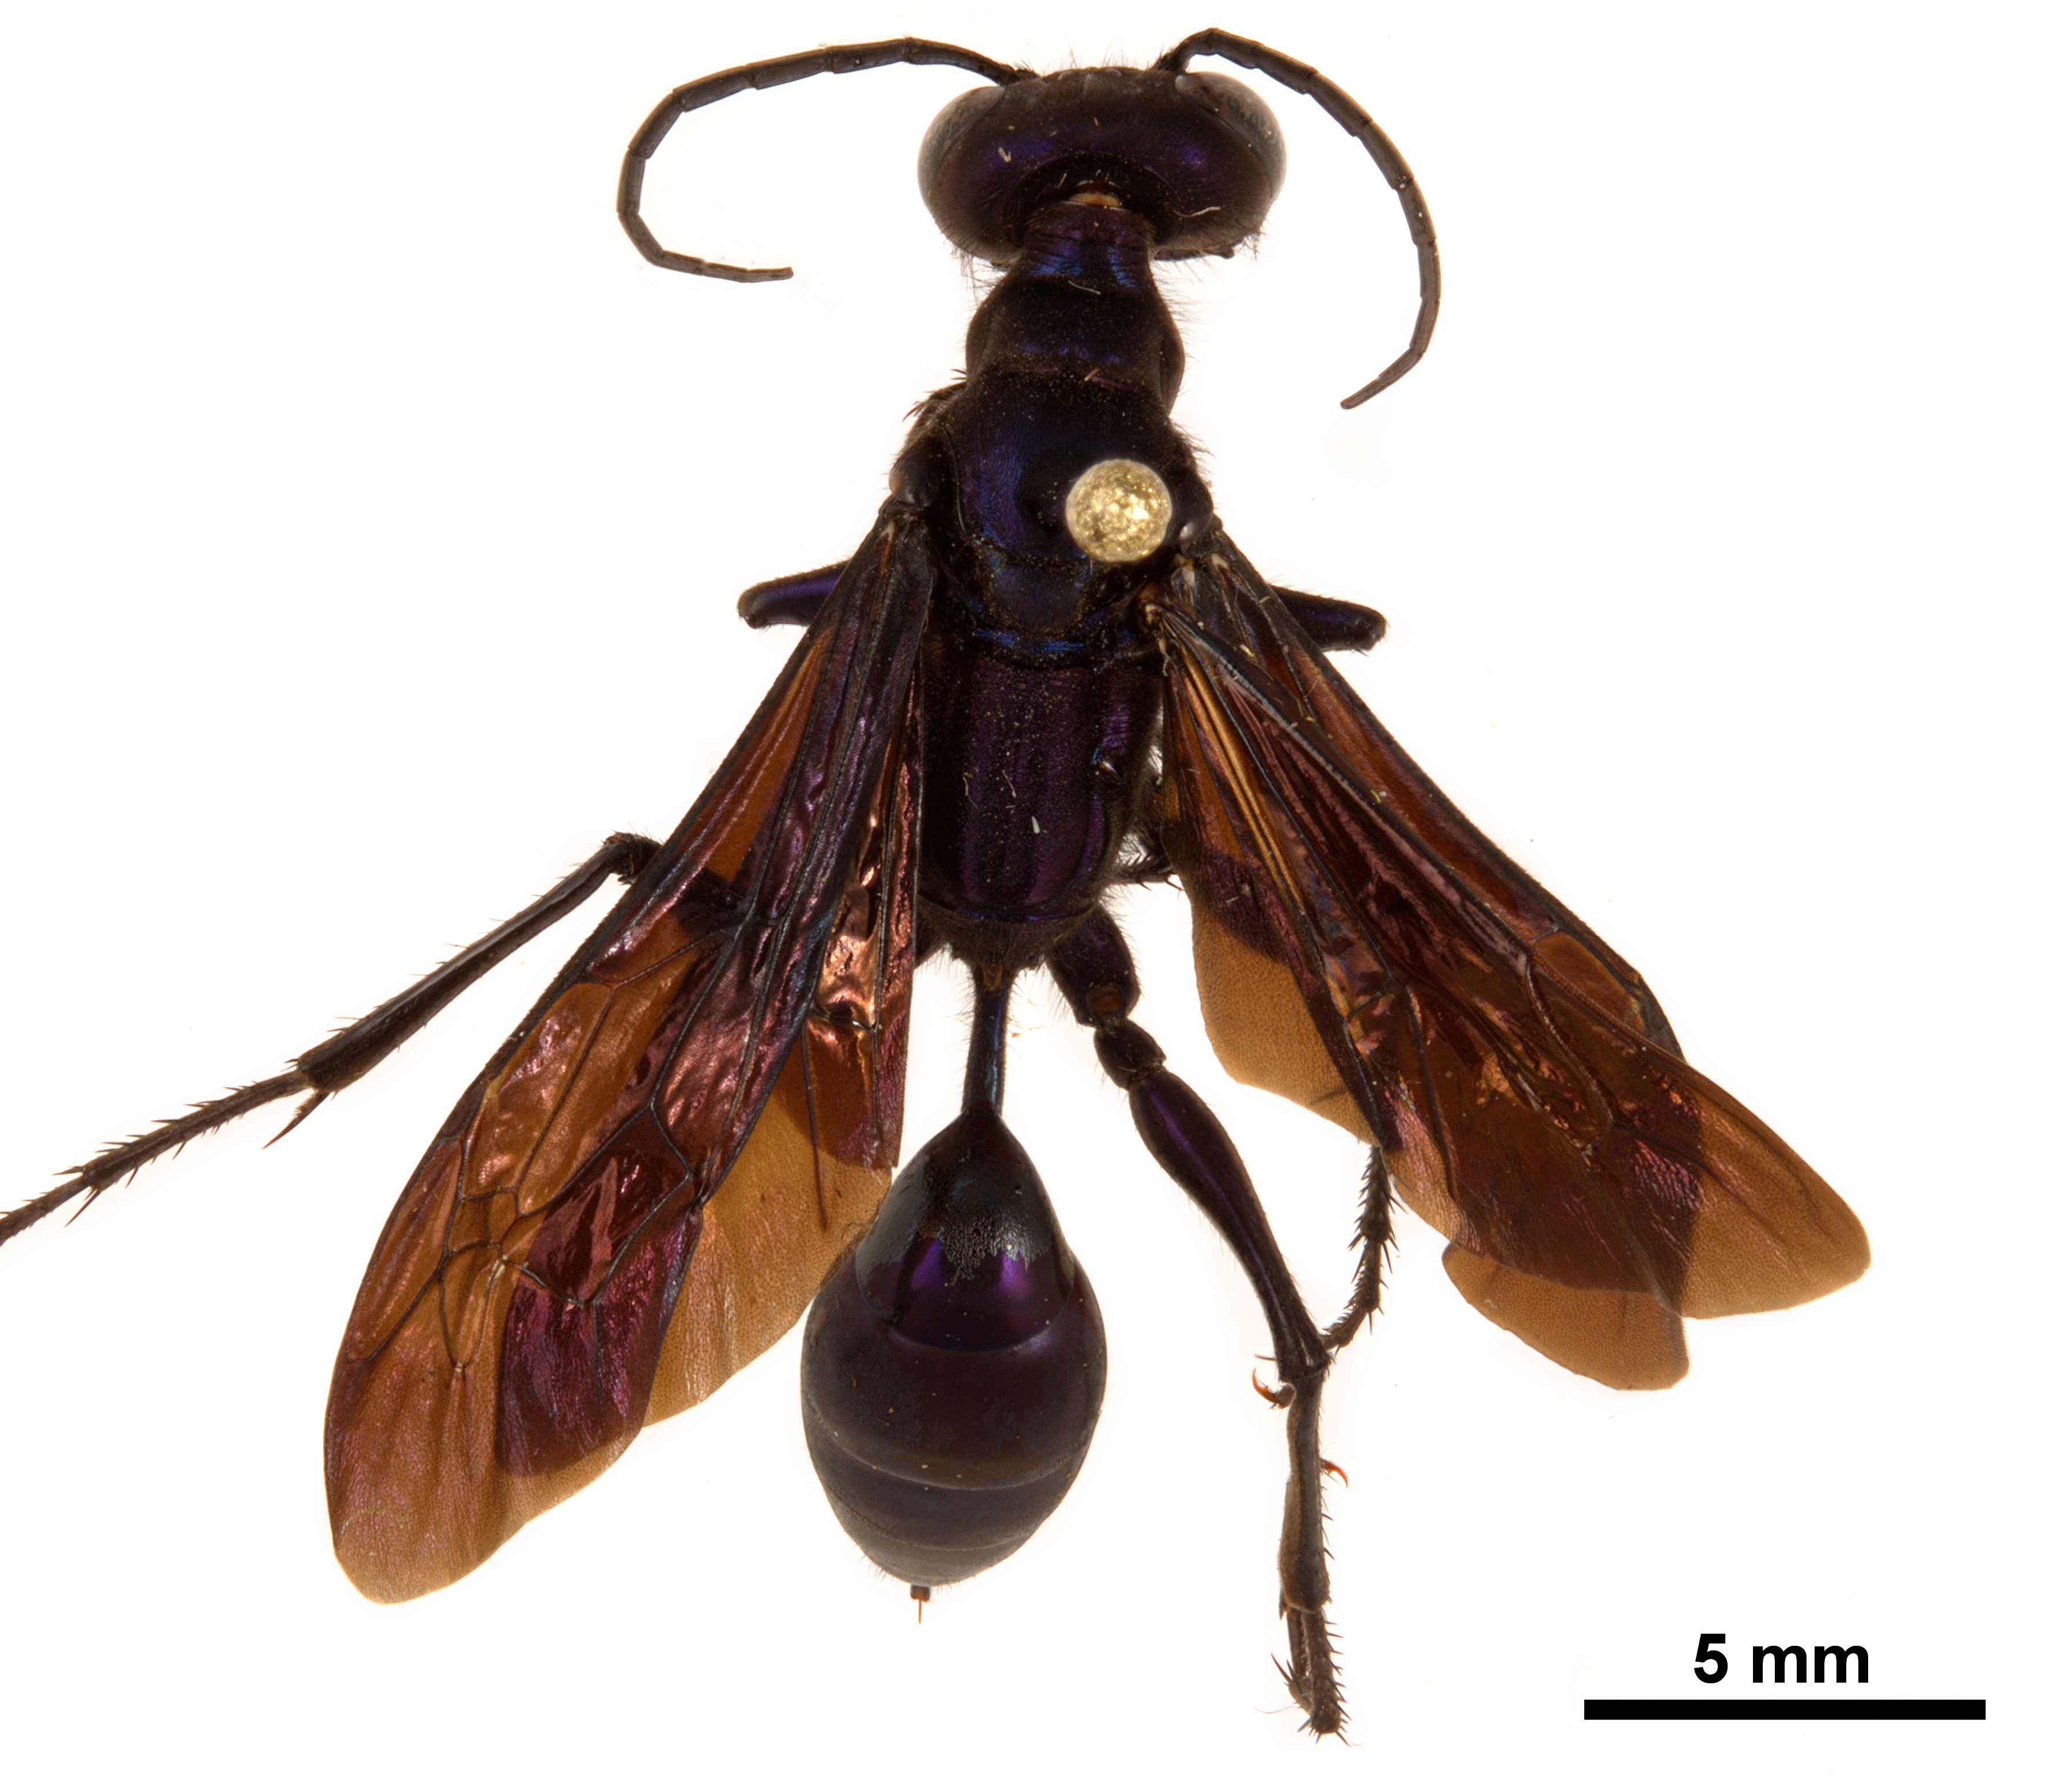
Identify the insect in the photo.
Chlorion aerarium
